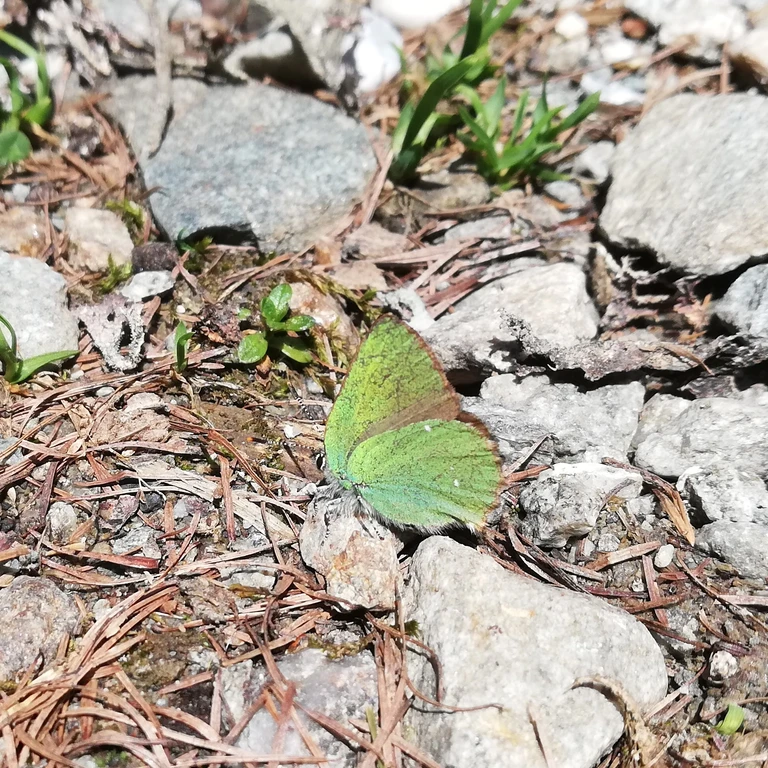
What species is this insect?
Callophrys rubi
